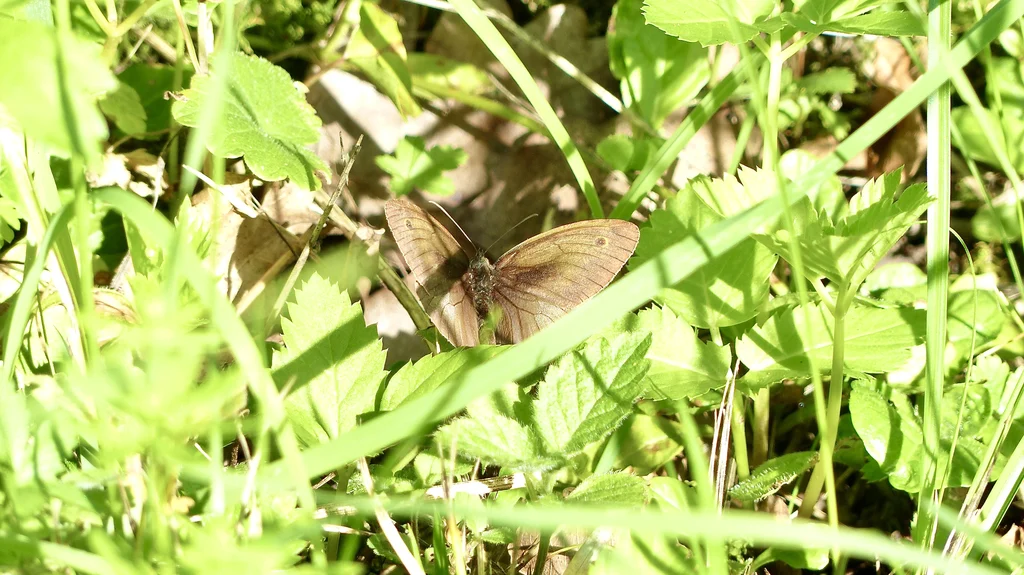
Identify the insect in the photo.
Maniola jurtina
